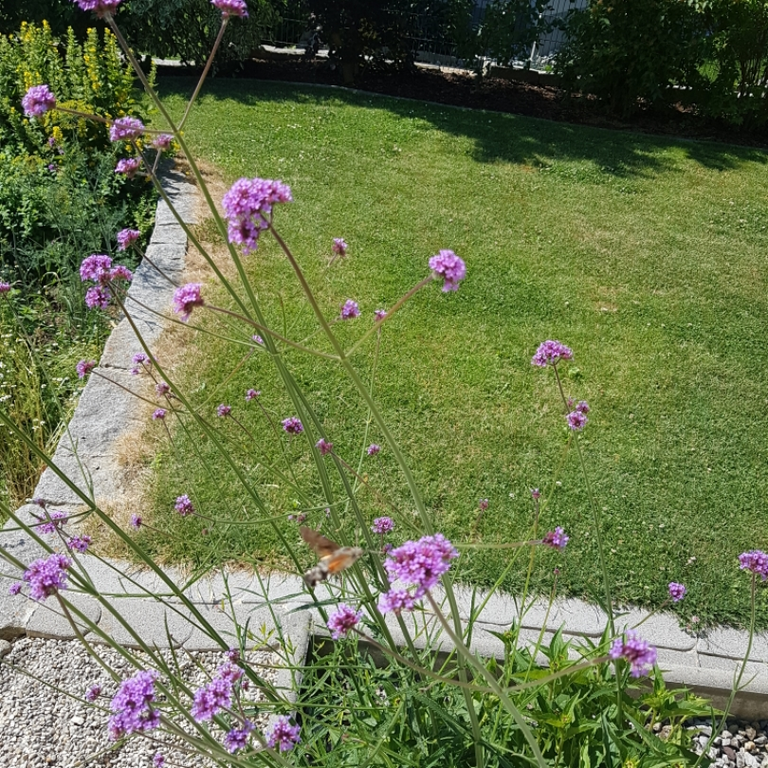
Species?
Macroglossum stellatarum
